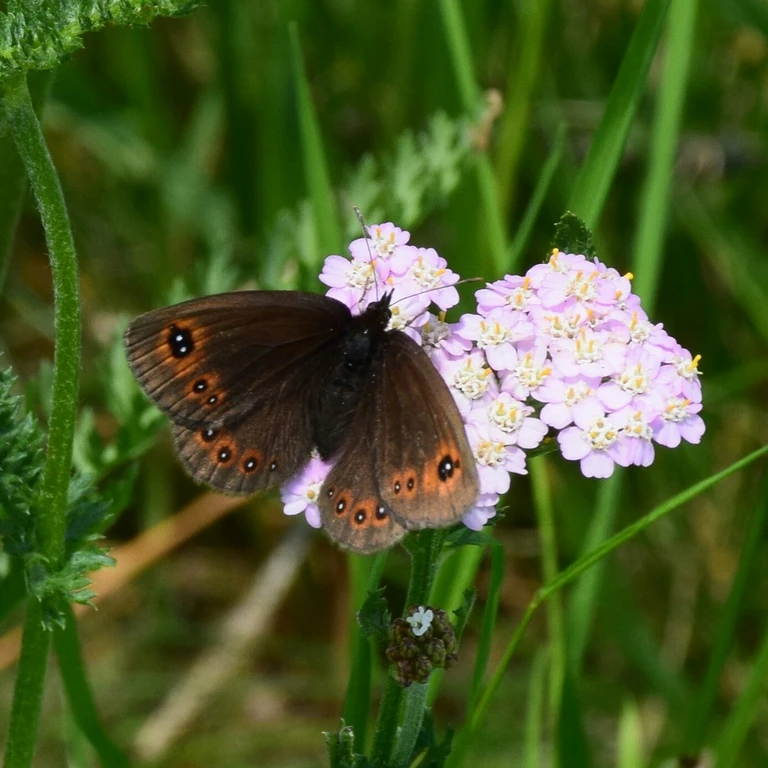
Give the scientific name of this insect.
Erebia medusa
